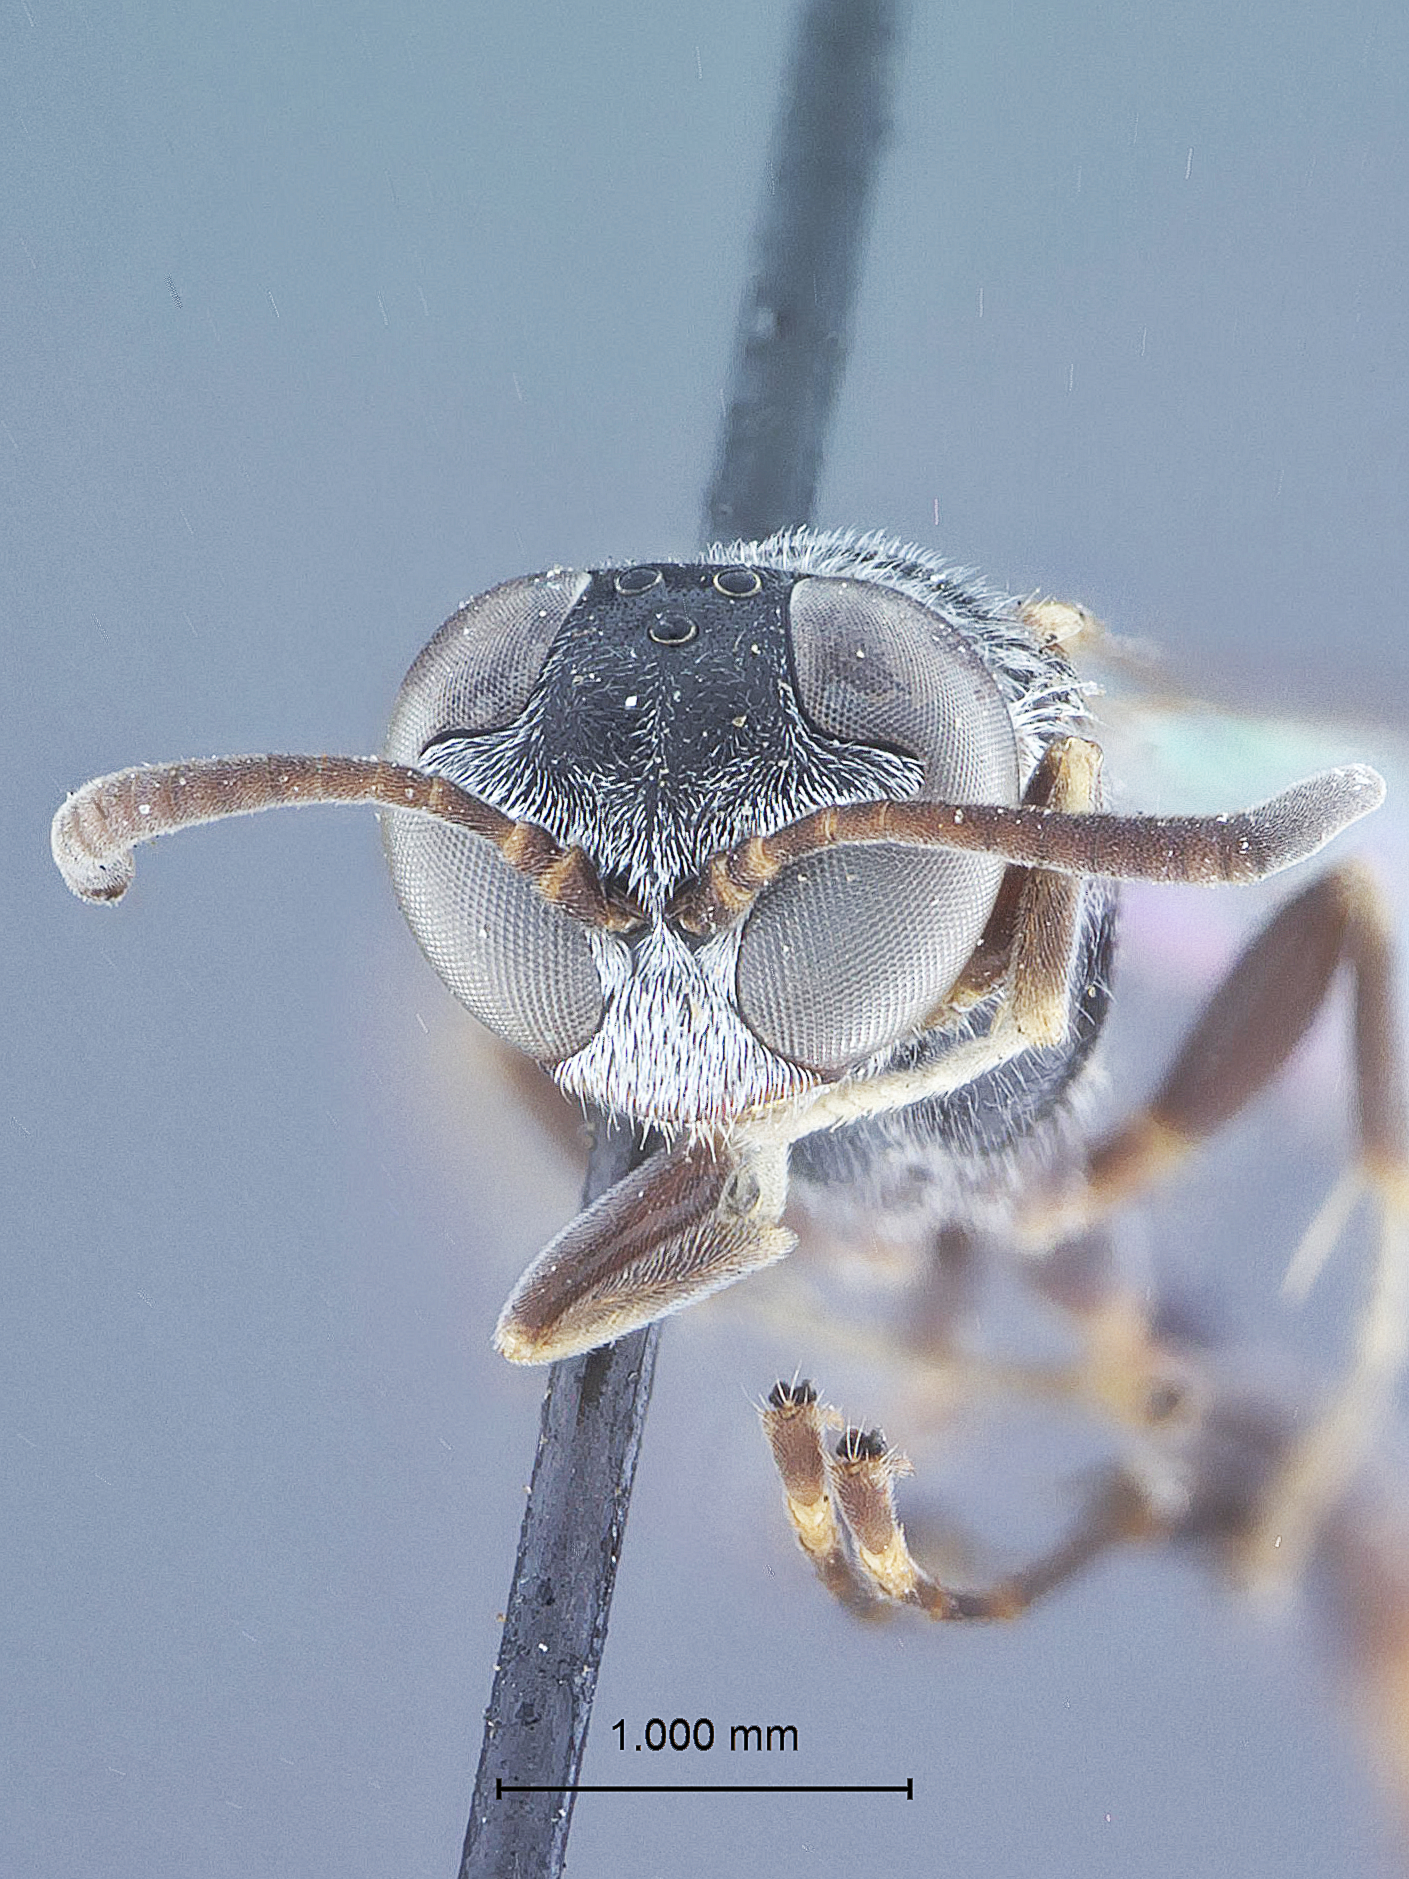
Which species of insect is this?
Trypoxylon phillipinensis
